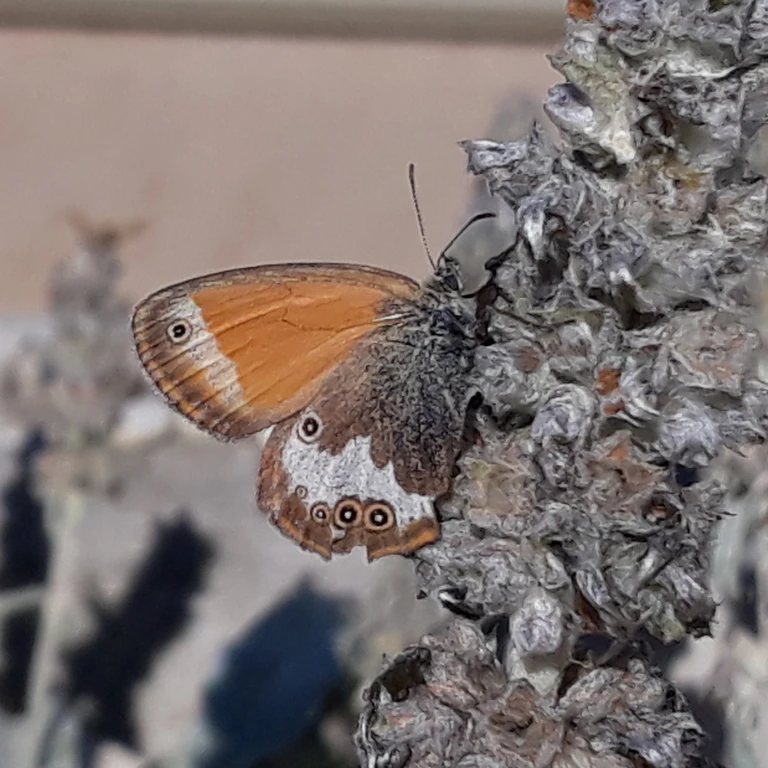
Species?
Coenonympha arcania
